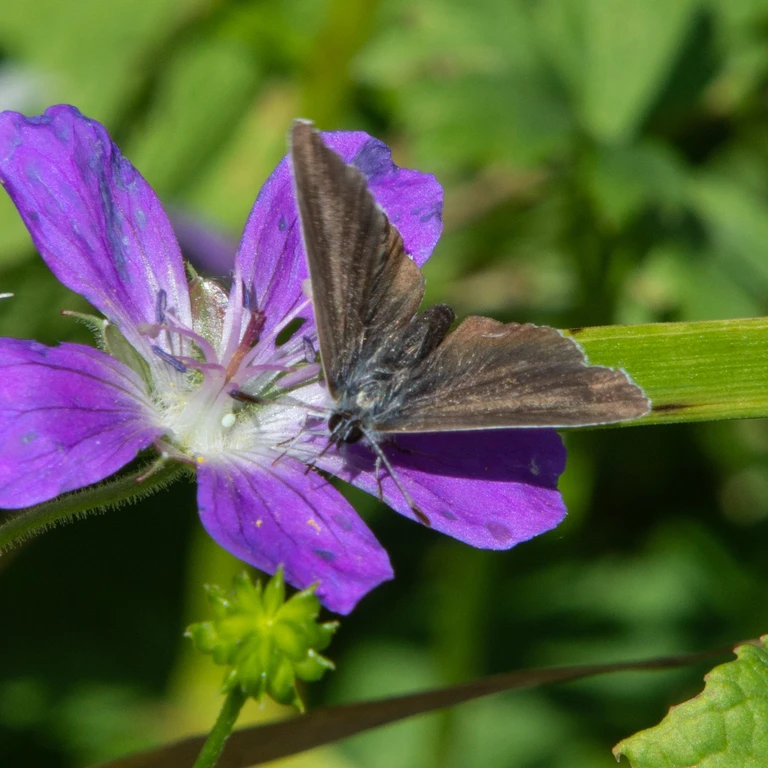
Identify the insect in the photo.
Eumedonia eumedon
